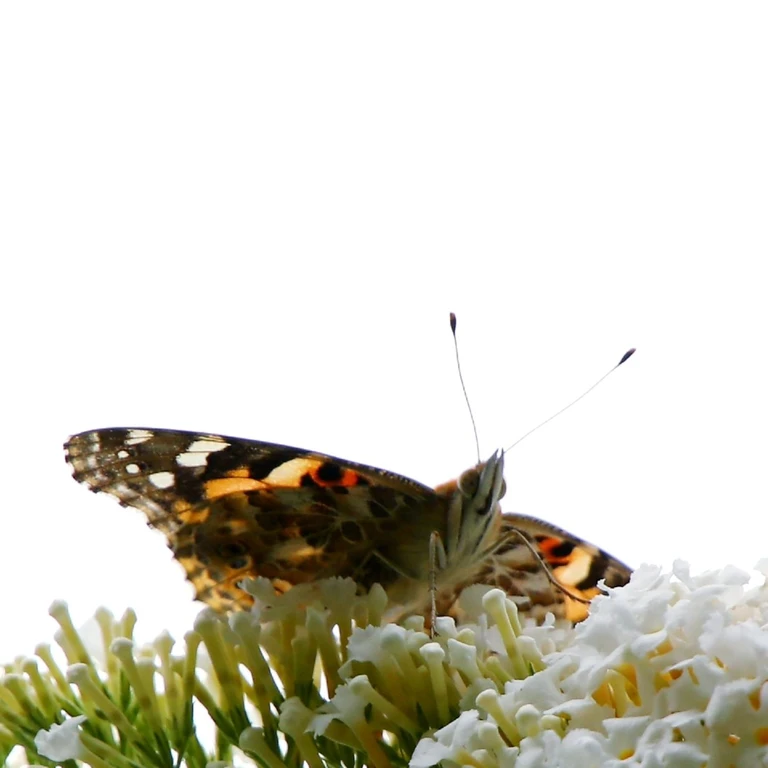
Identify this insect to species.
Vanessa cardui
